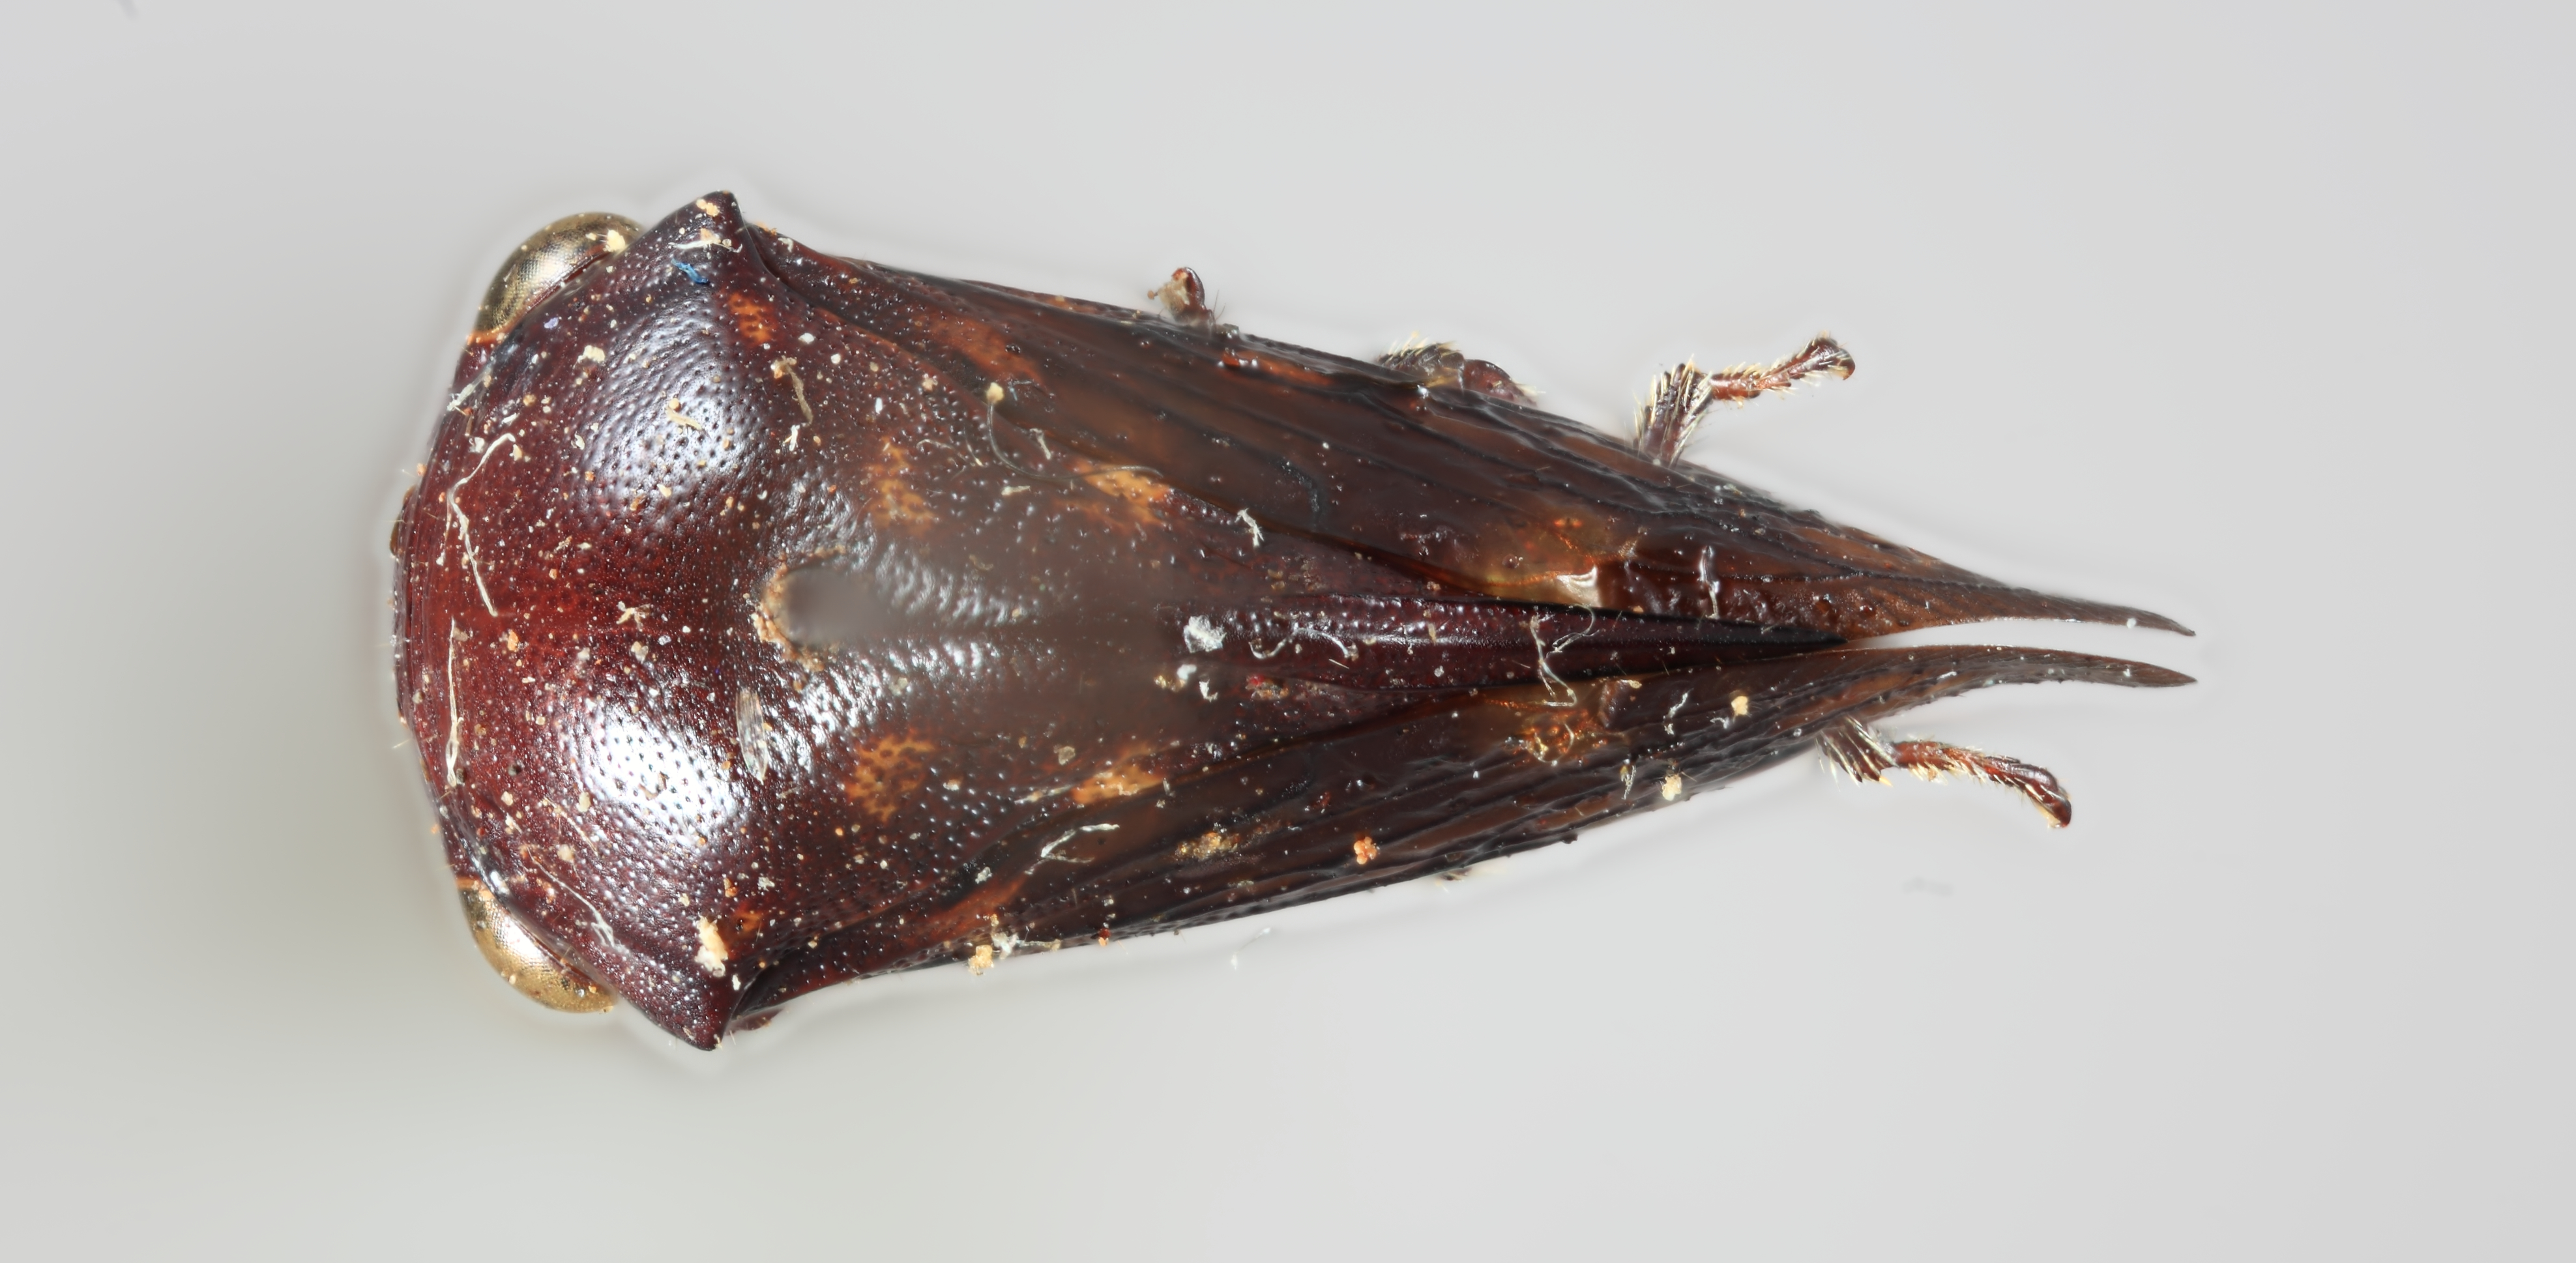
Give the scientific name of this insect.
Monobelus niger
